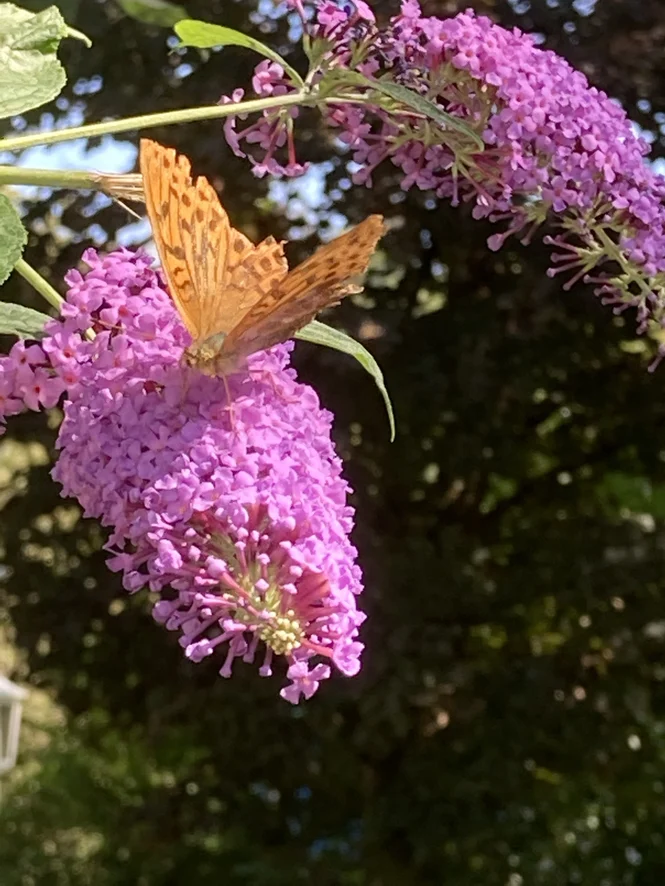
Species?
Argynnis paphia
